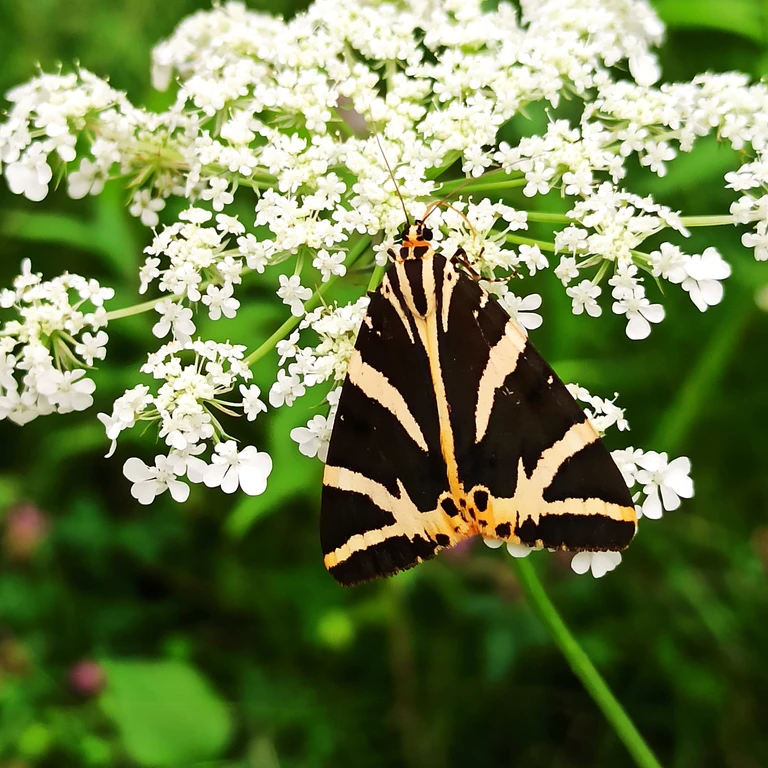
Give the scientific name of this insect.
Euplagia quadripunctaria
